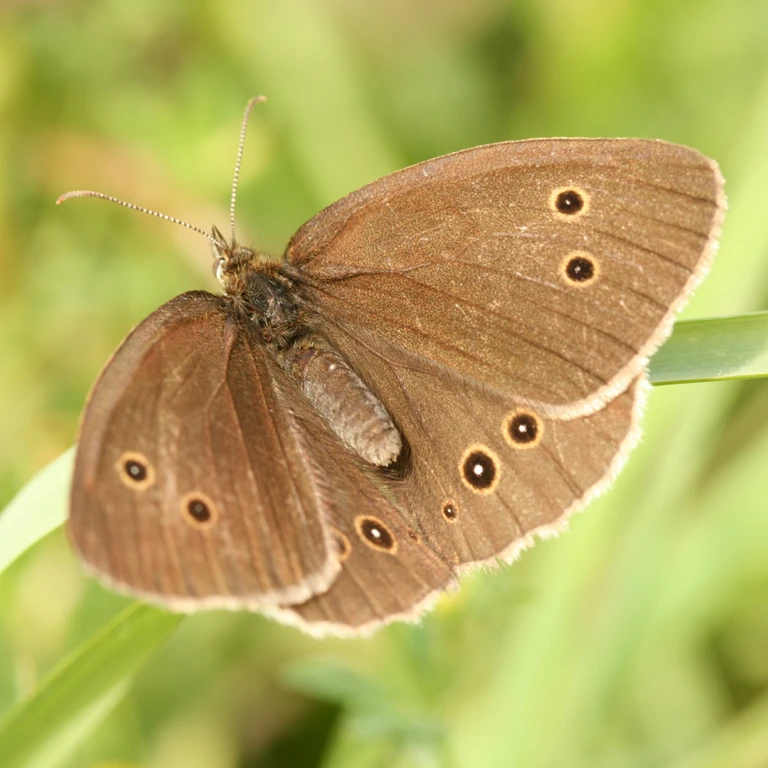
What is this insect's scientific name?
Aphantopus hyperantus
